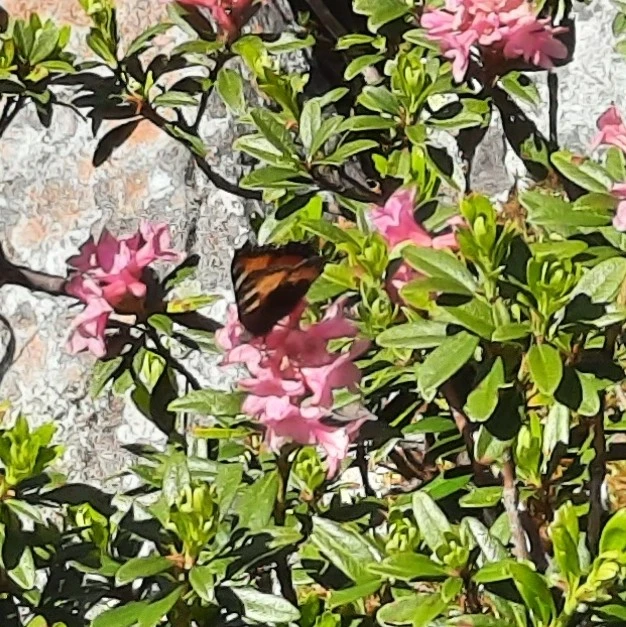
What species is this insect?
Aglais urticae
